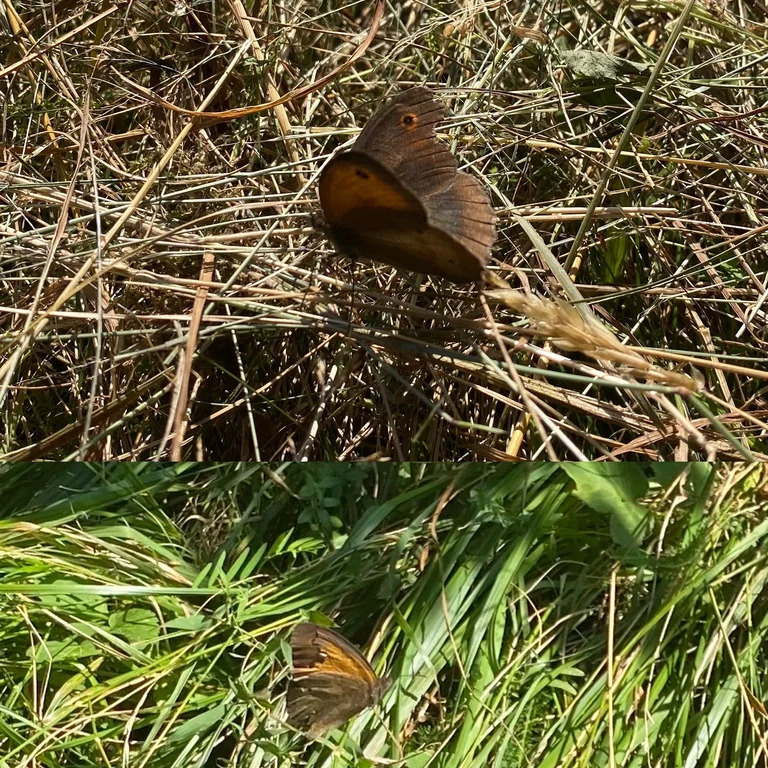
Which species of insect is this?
Maniola jurtina
